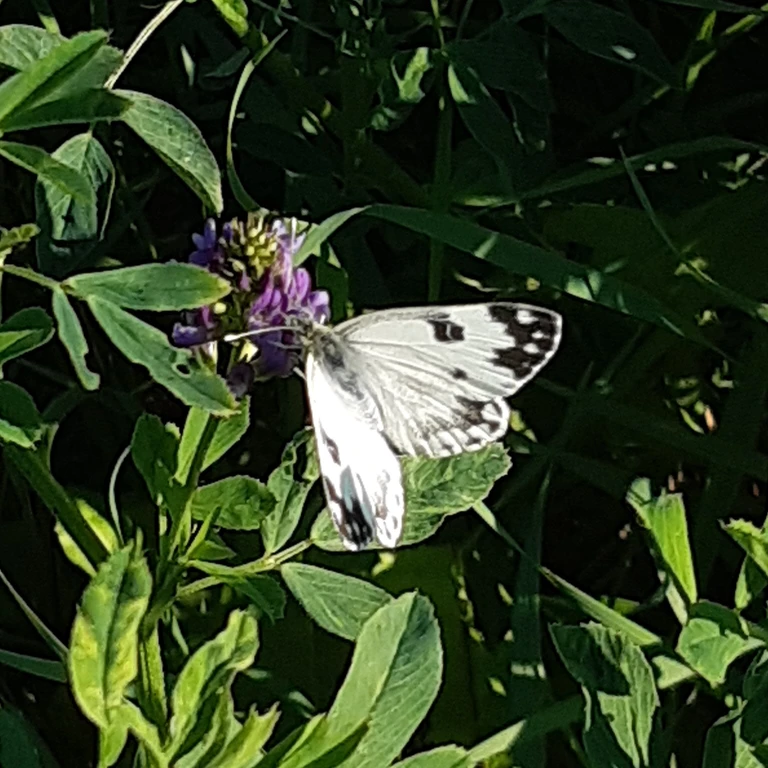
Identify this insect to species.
Pontia edusa
